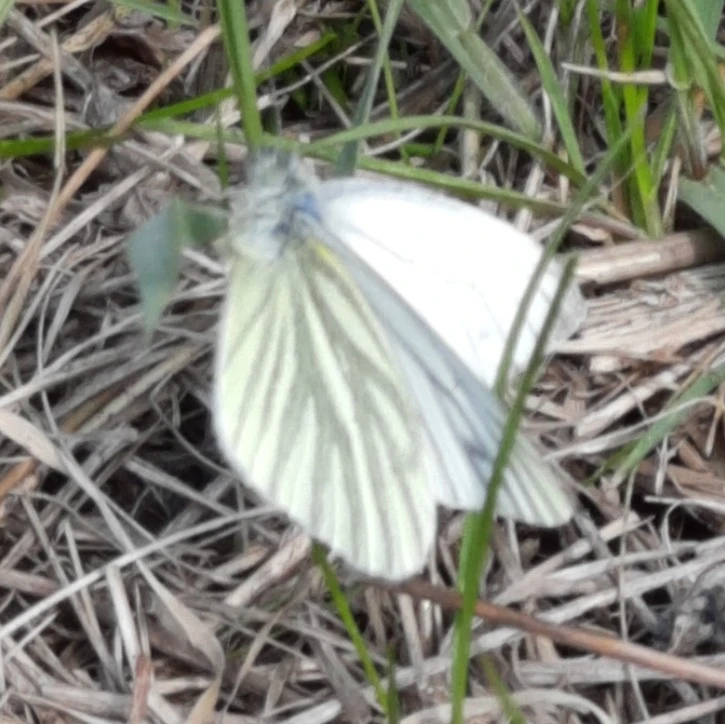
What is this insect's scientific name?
Pieris napi
